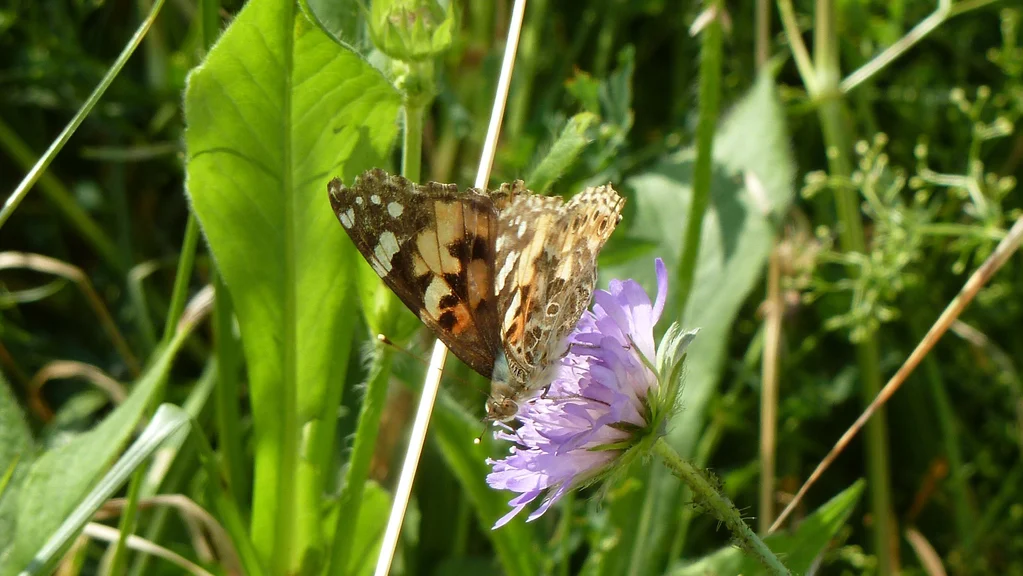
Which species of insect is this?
Vanessa cardui
